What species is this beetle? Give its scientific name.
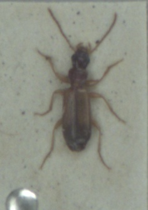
Paradromius linearis
